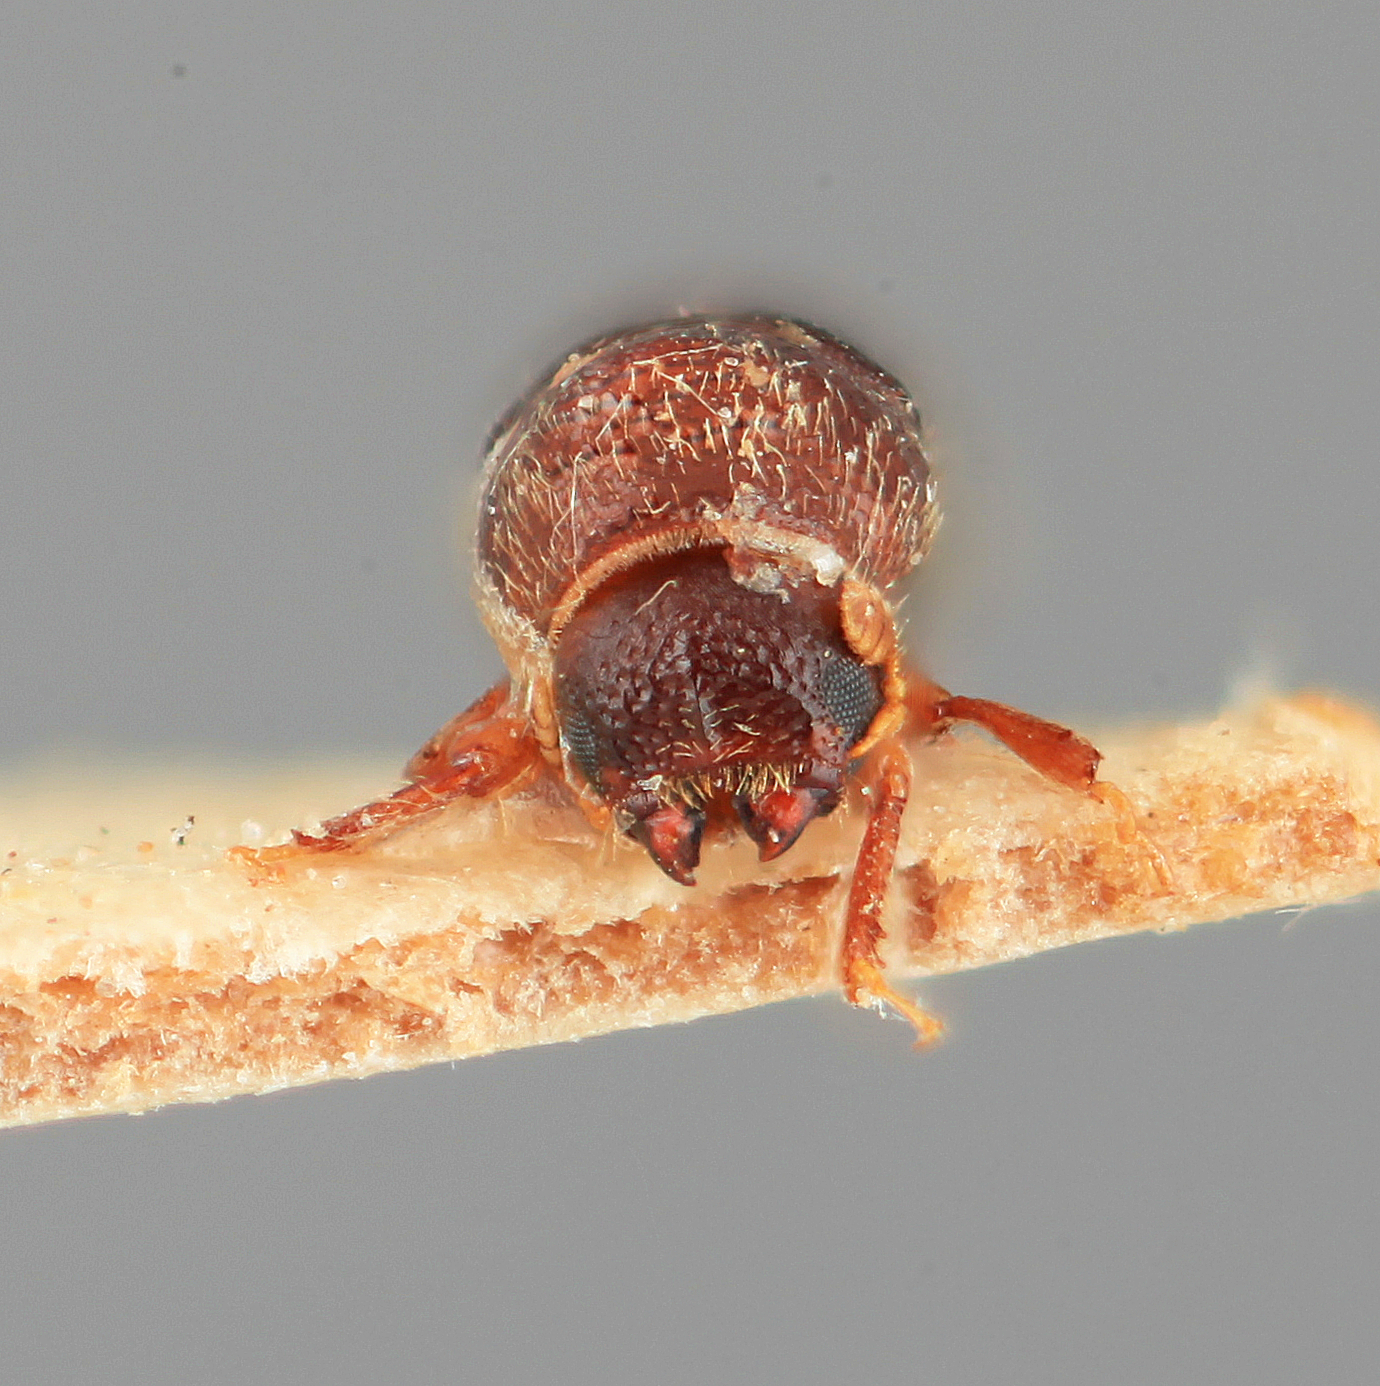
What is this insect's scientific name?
Pityophthorus cedri
